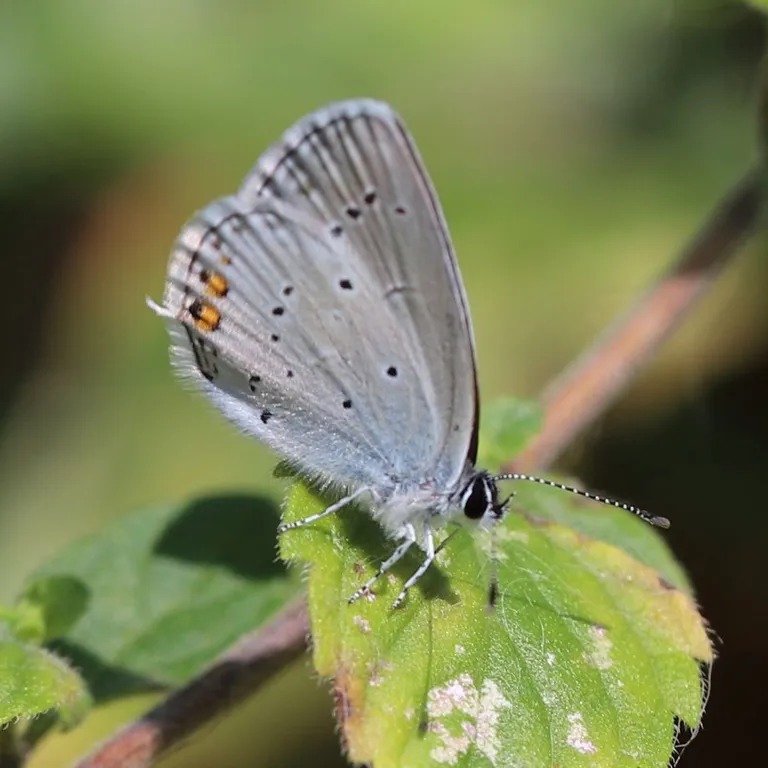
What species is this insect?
Cupido argiades (also Elkalyce argiades)
